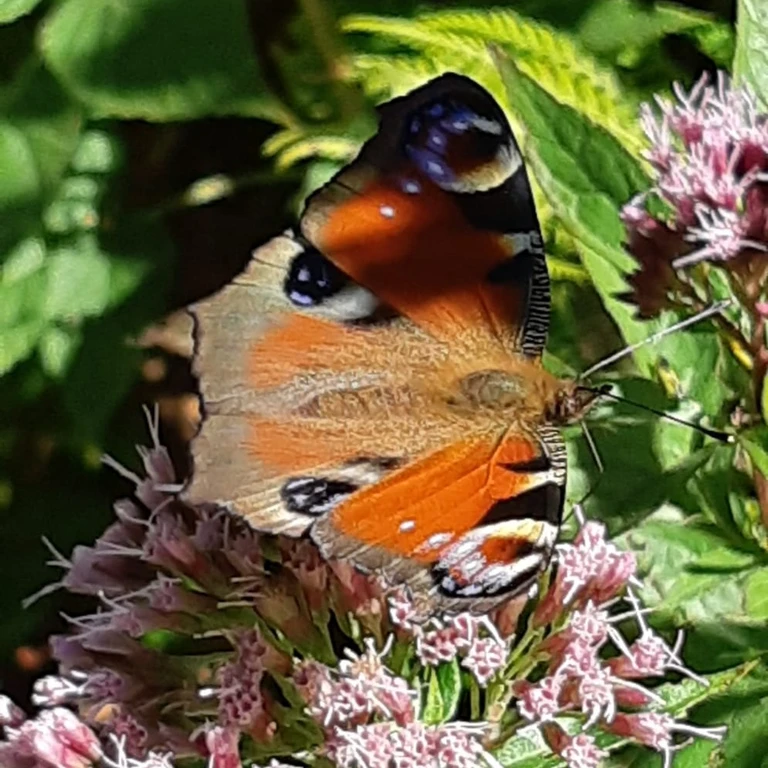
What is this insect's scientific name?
Aglais io
